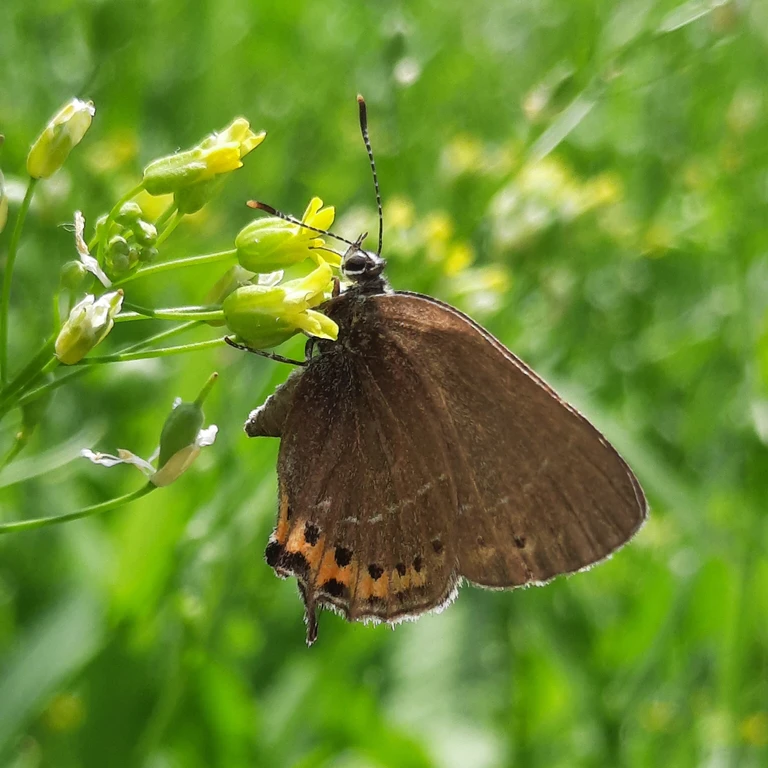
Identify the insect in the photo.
Satyrium pruni (also Fixsenia pruni)
